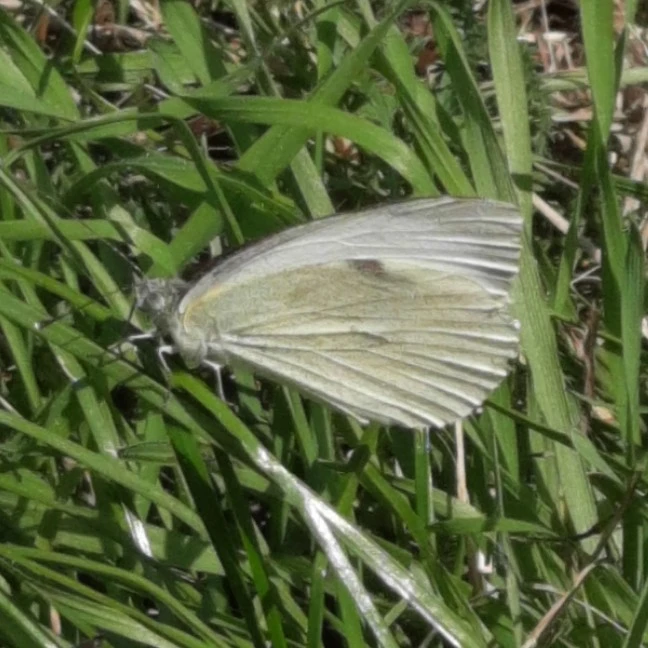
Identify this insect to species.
Pieris brassicae
